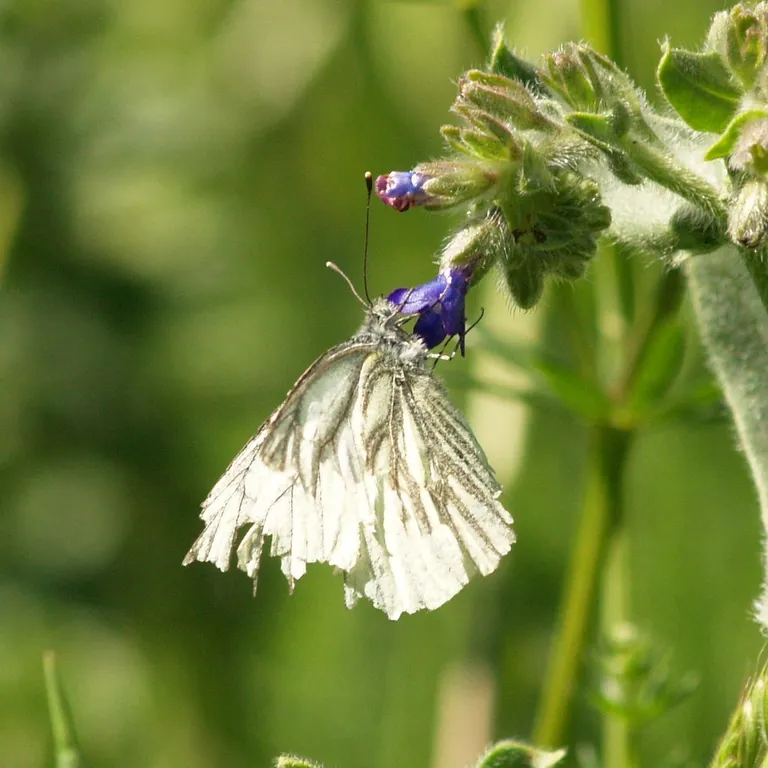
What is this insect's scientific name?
Pieris napi
